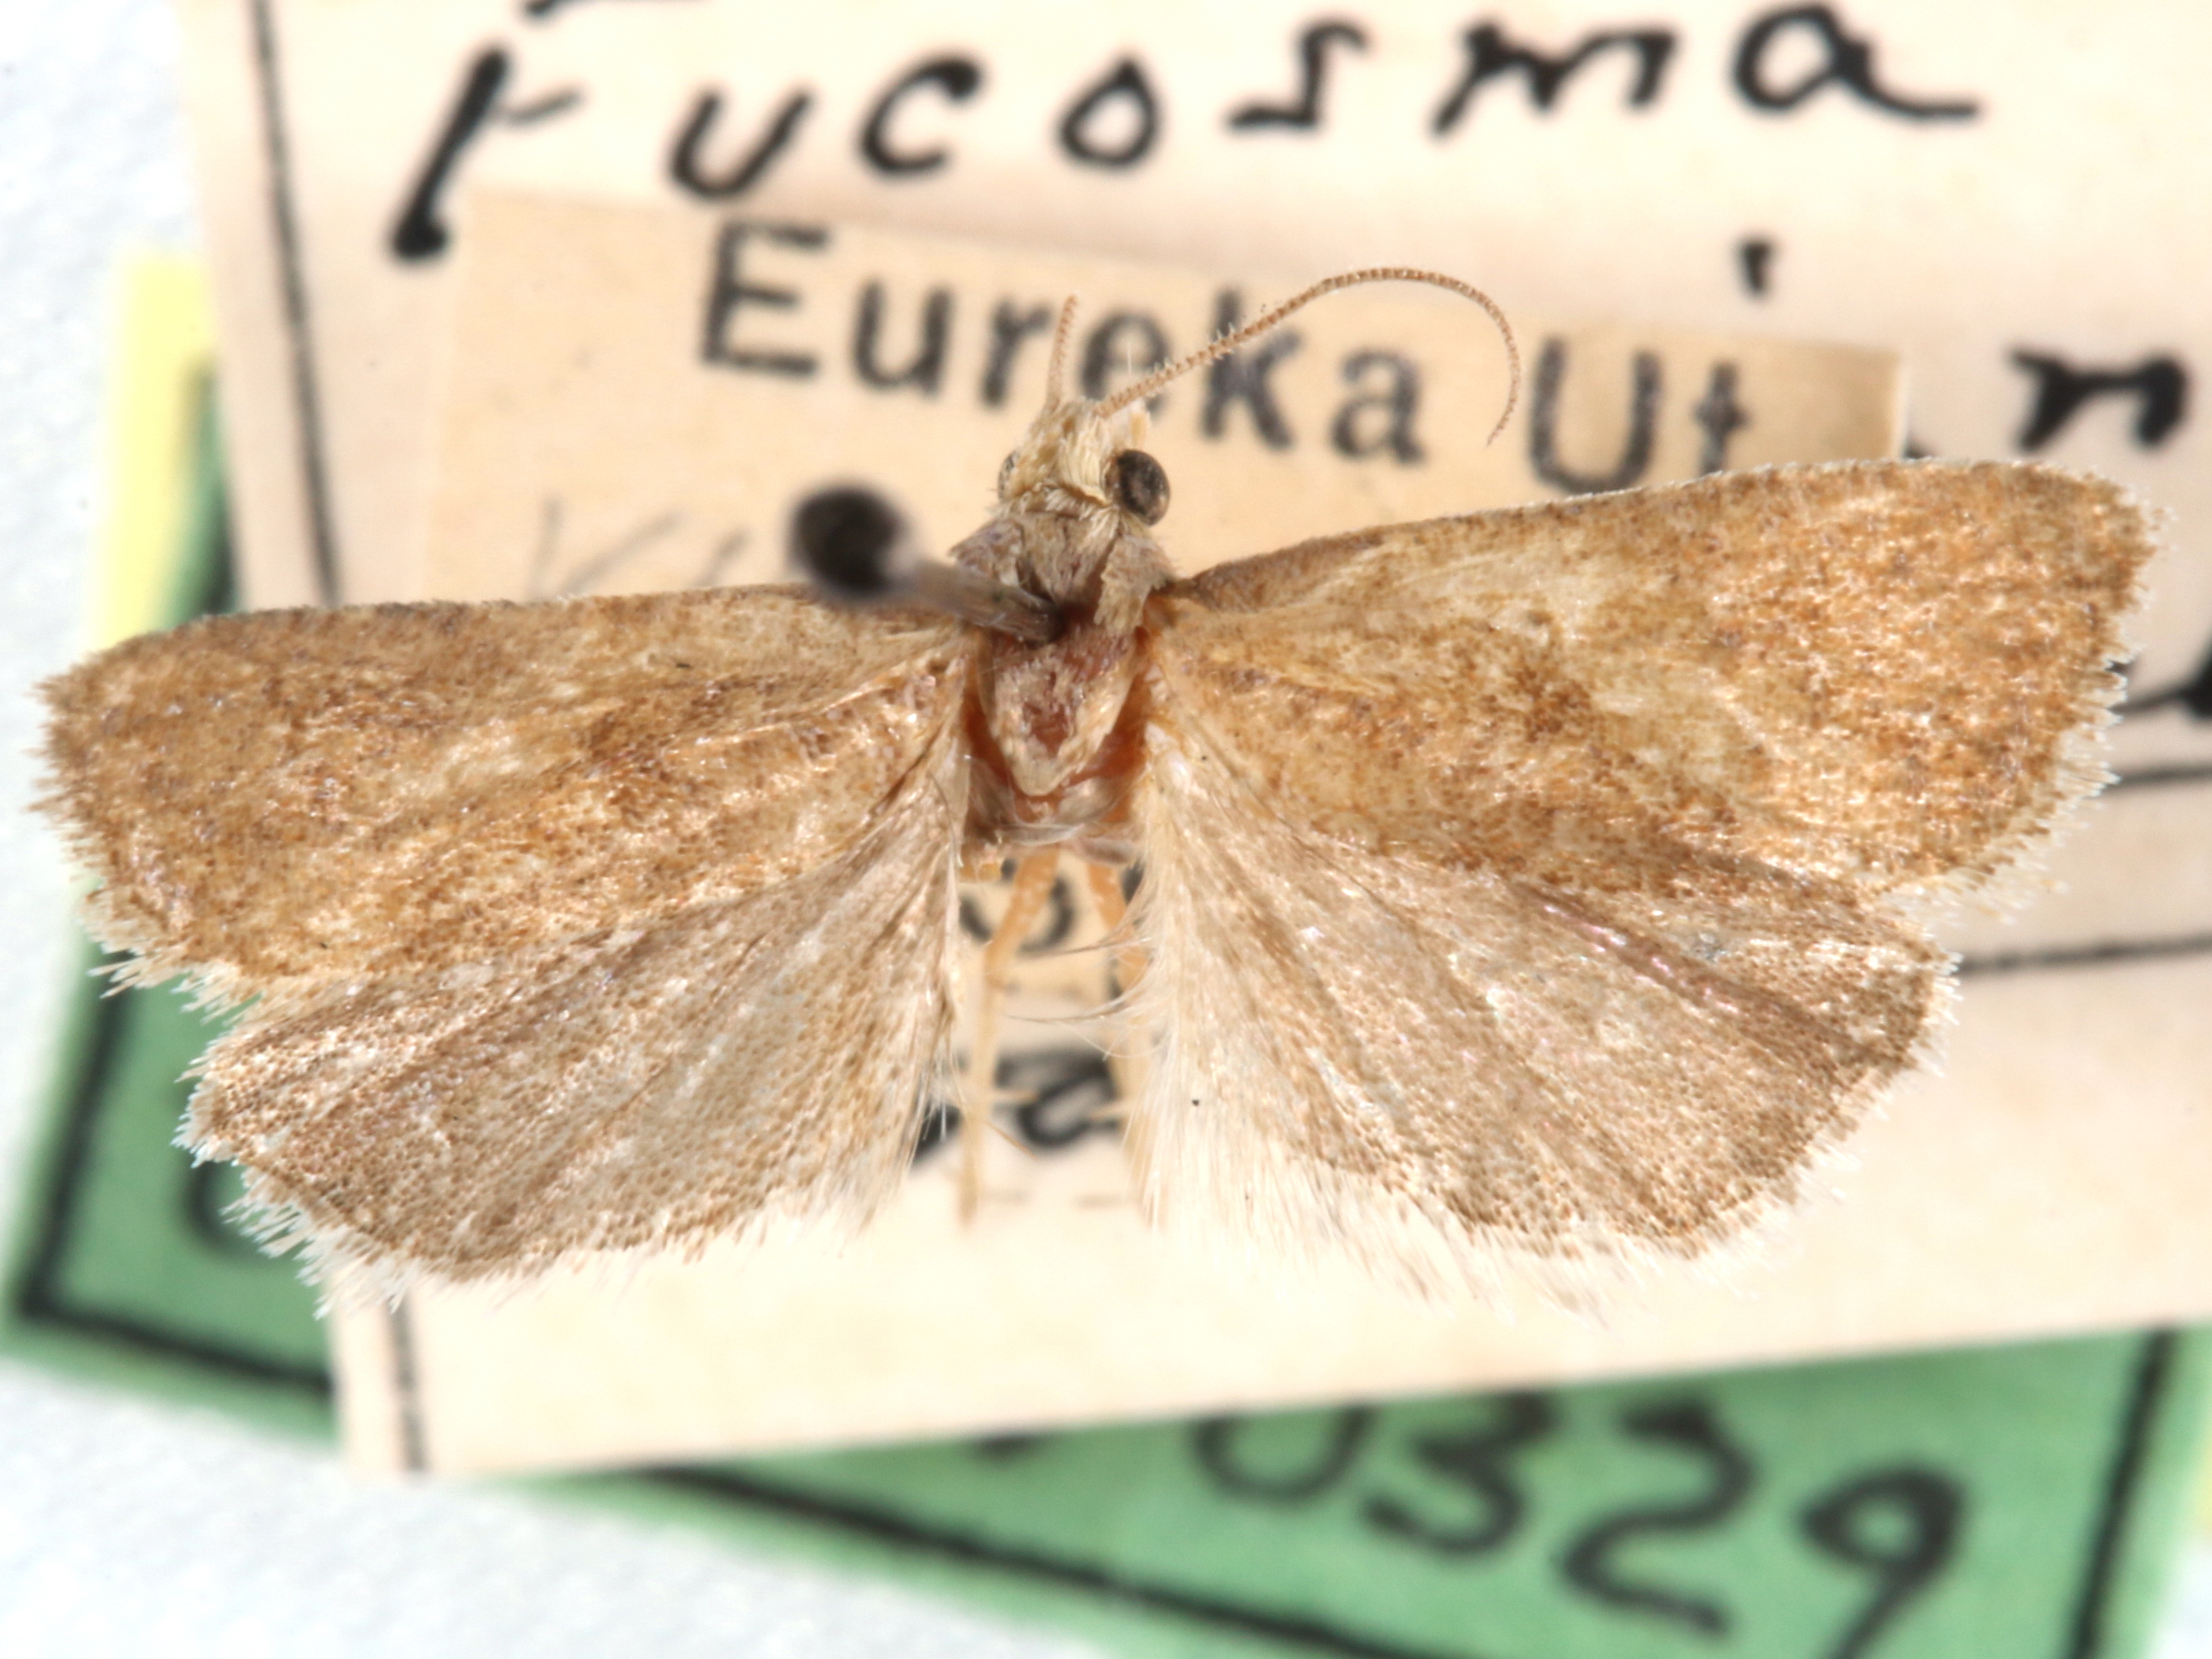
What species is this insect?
Pelochrista consociana
